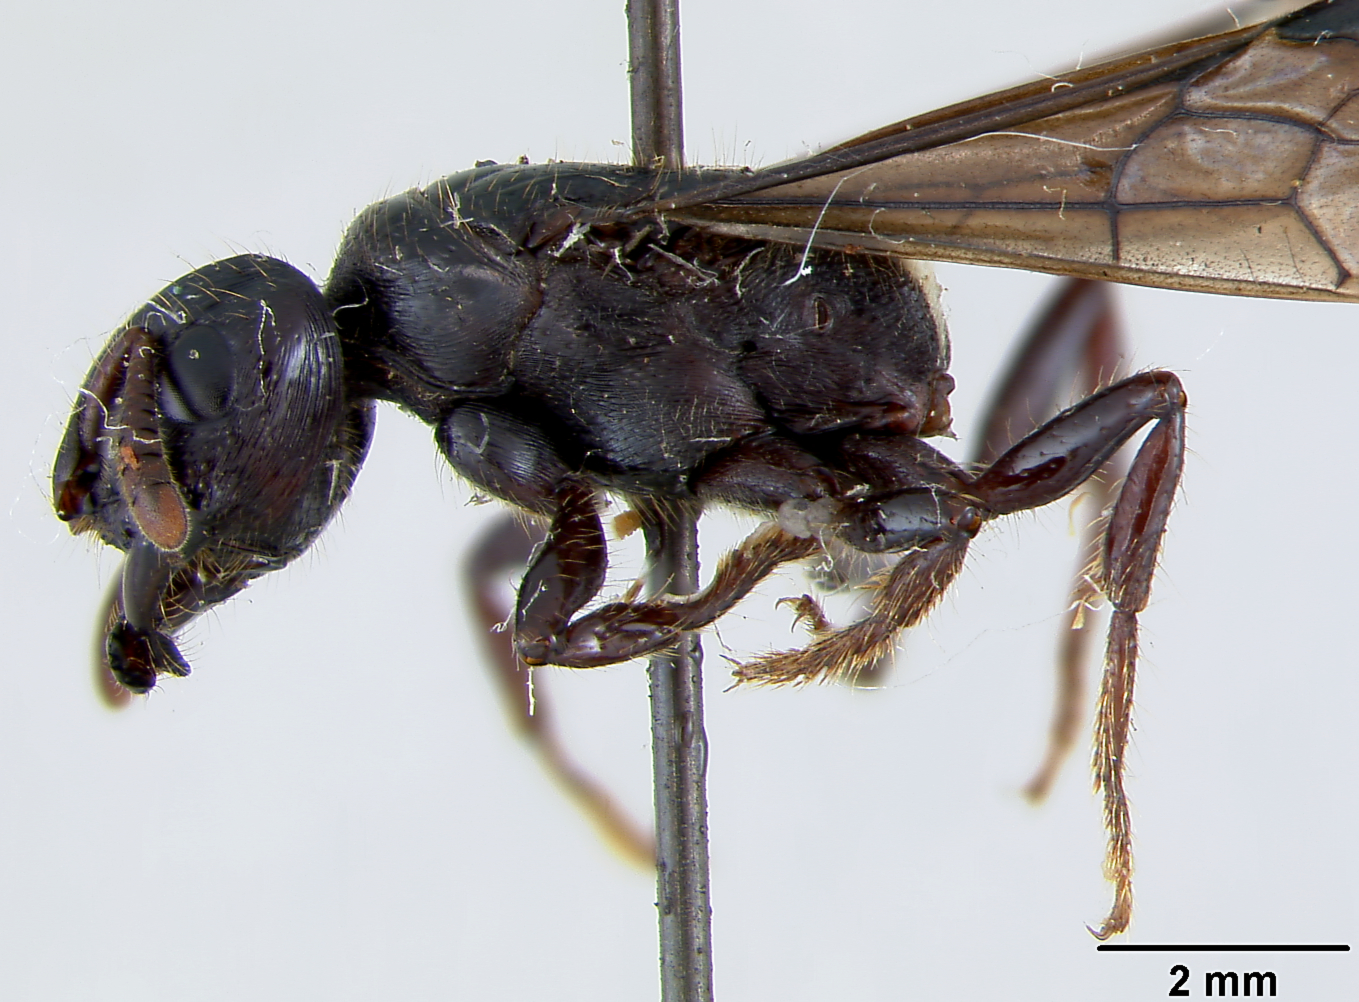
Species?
Myopopone smithi
